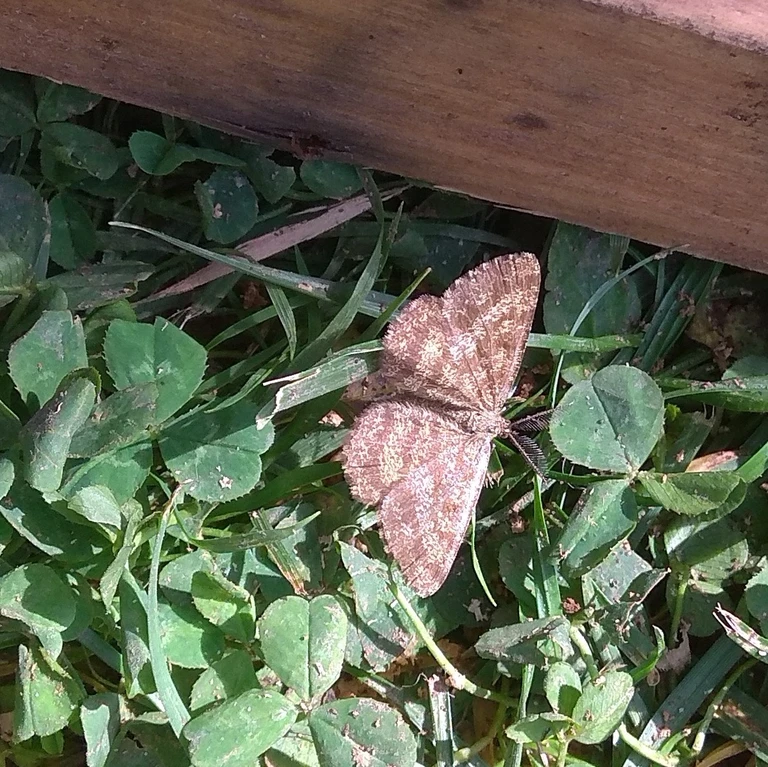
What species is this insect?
Ematurga atomaria
